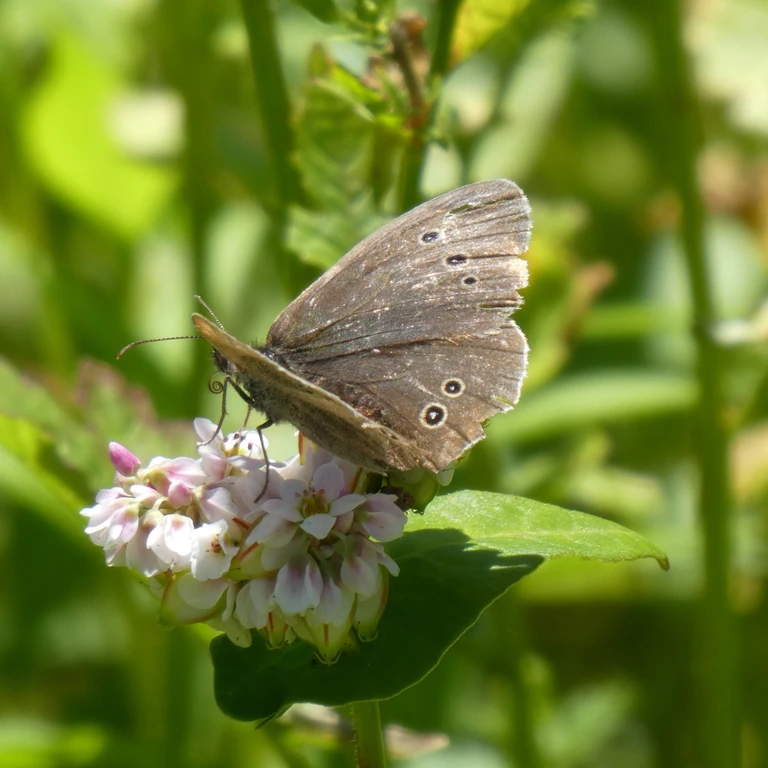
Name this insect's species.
Aphantopus hyperantus
